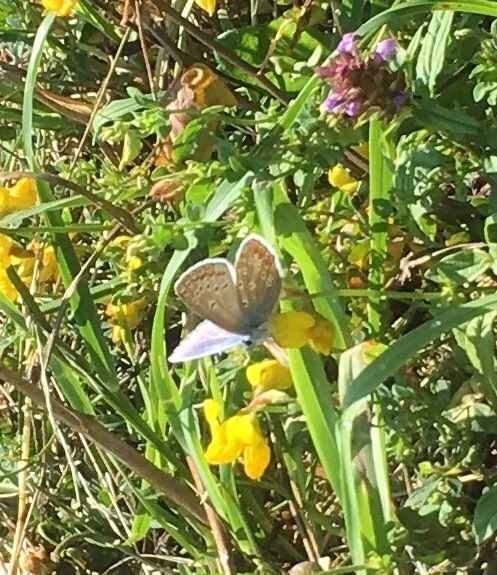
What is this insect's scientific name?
Polyommatus icarus
